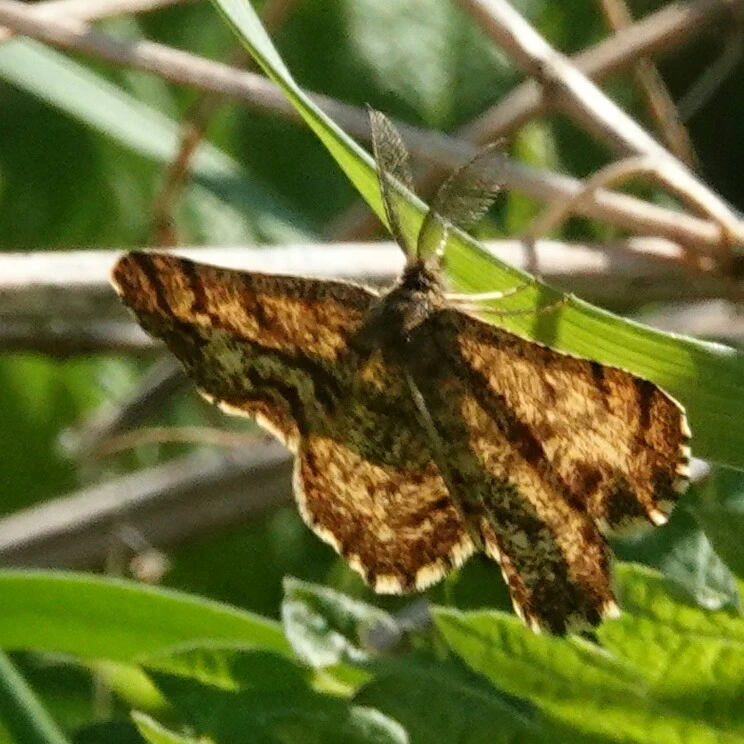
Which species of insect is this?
Ematurga atomaria
